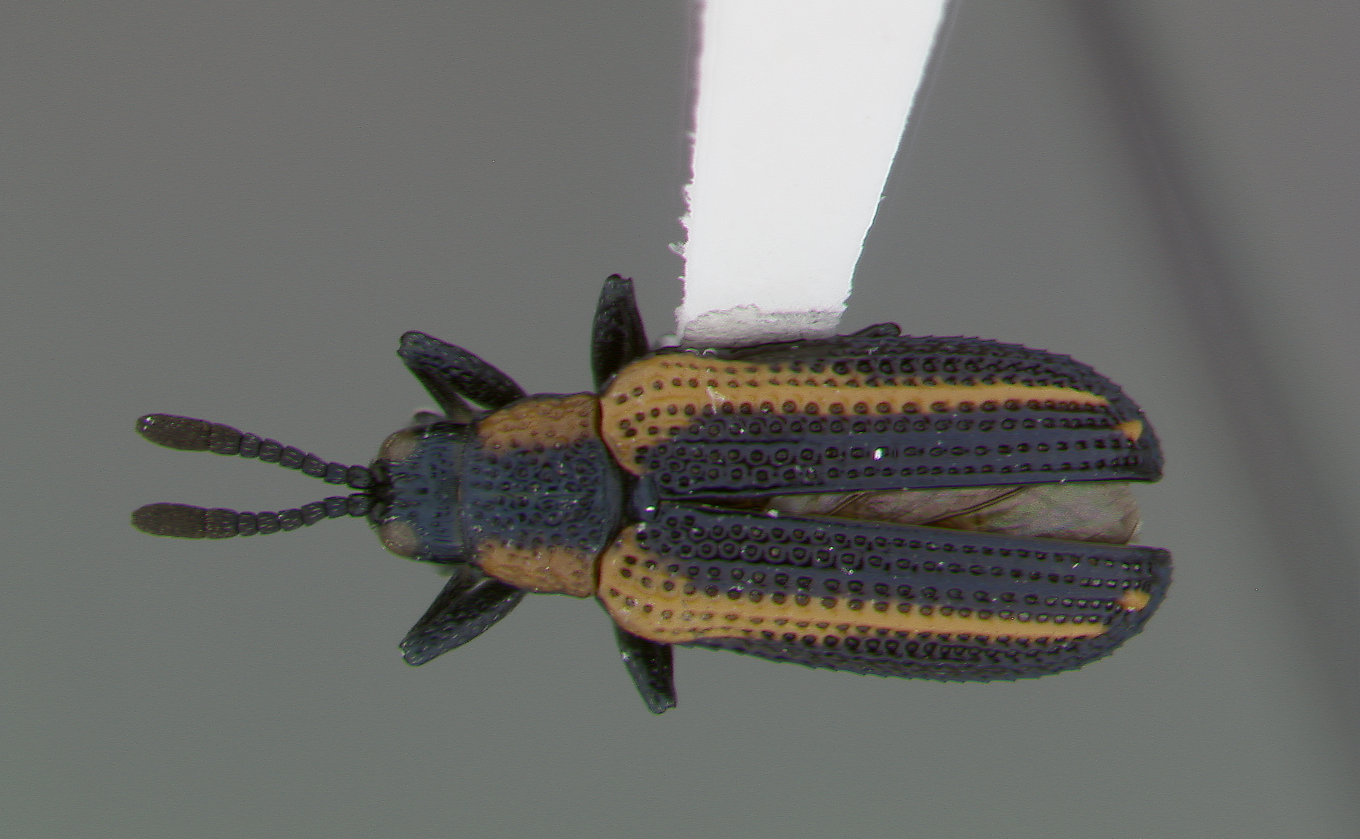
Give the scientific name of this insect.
Microrhopala rileyi
